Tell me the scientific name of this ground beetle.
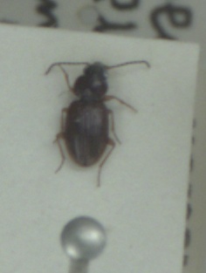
Bembidion mannerheimii
